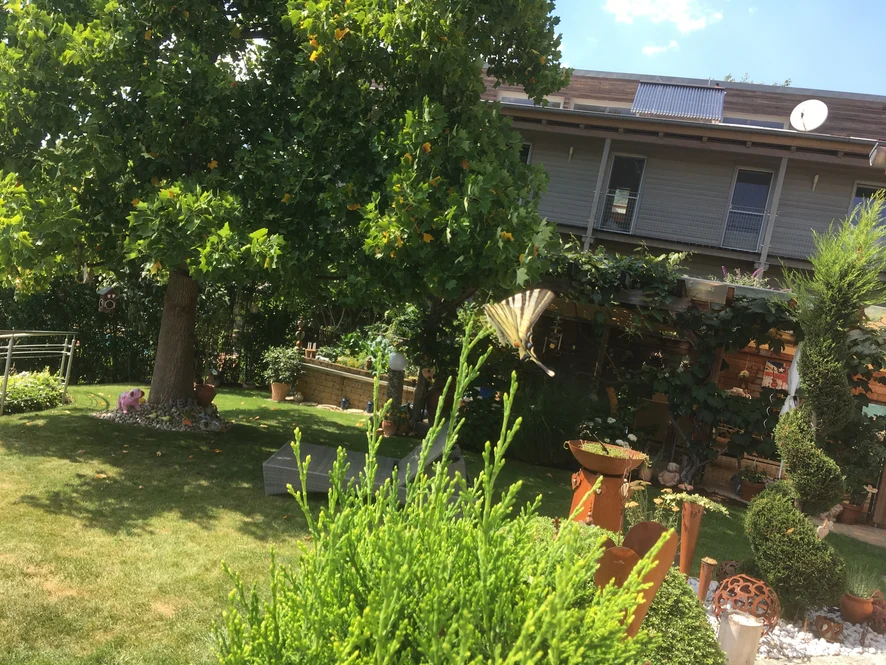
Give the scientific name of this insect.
Iphiclides podalirius
